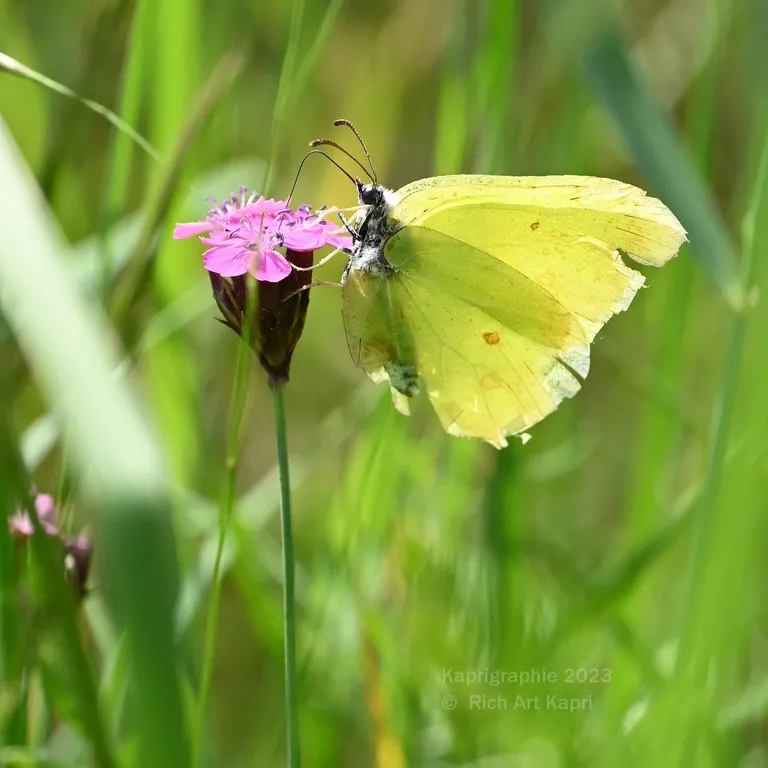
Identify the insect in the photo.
Gonepteryx rhamni
